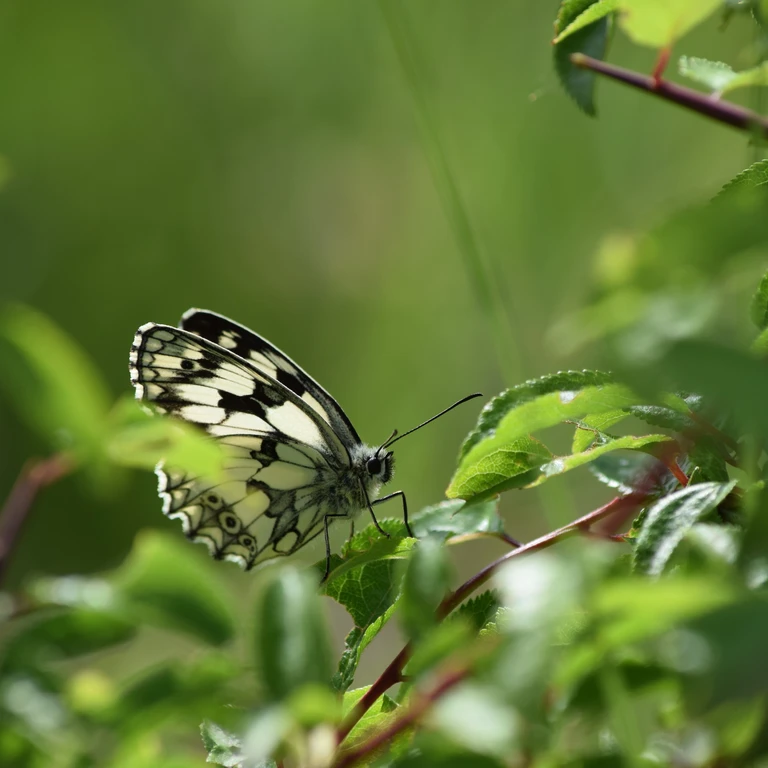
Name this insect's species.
Melanargia galathea
